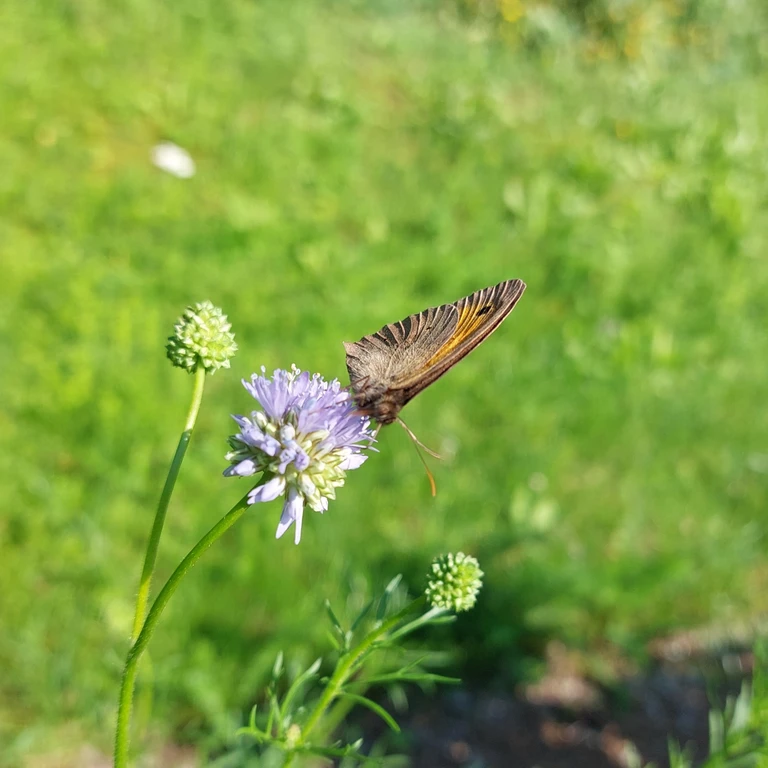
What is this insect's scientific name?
Maniola jurtina
